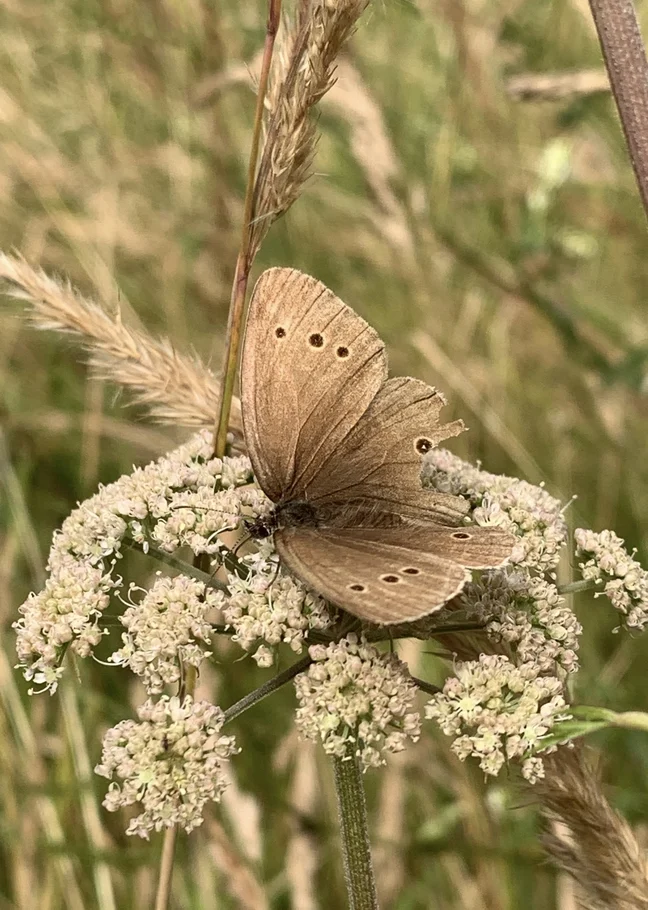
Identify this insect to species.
Aphantopus hyperantus
